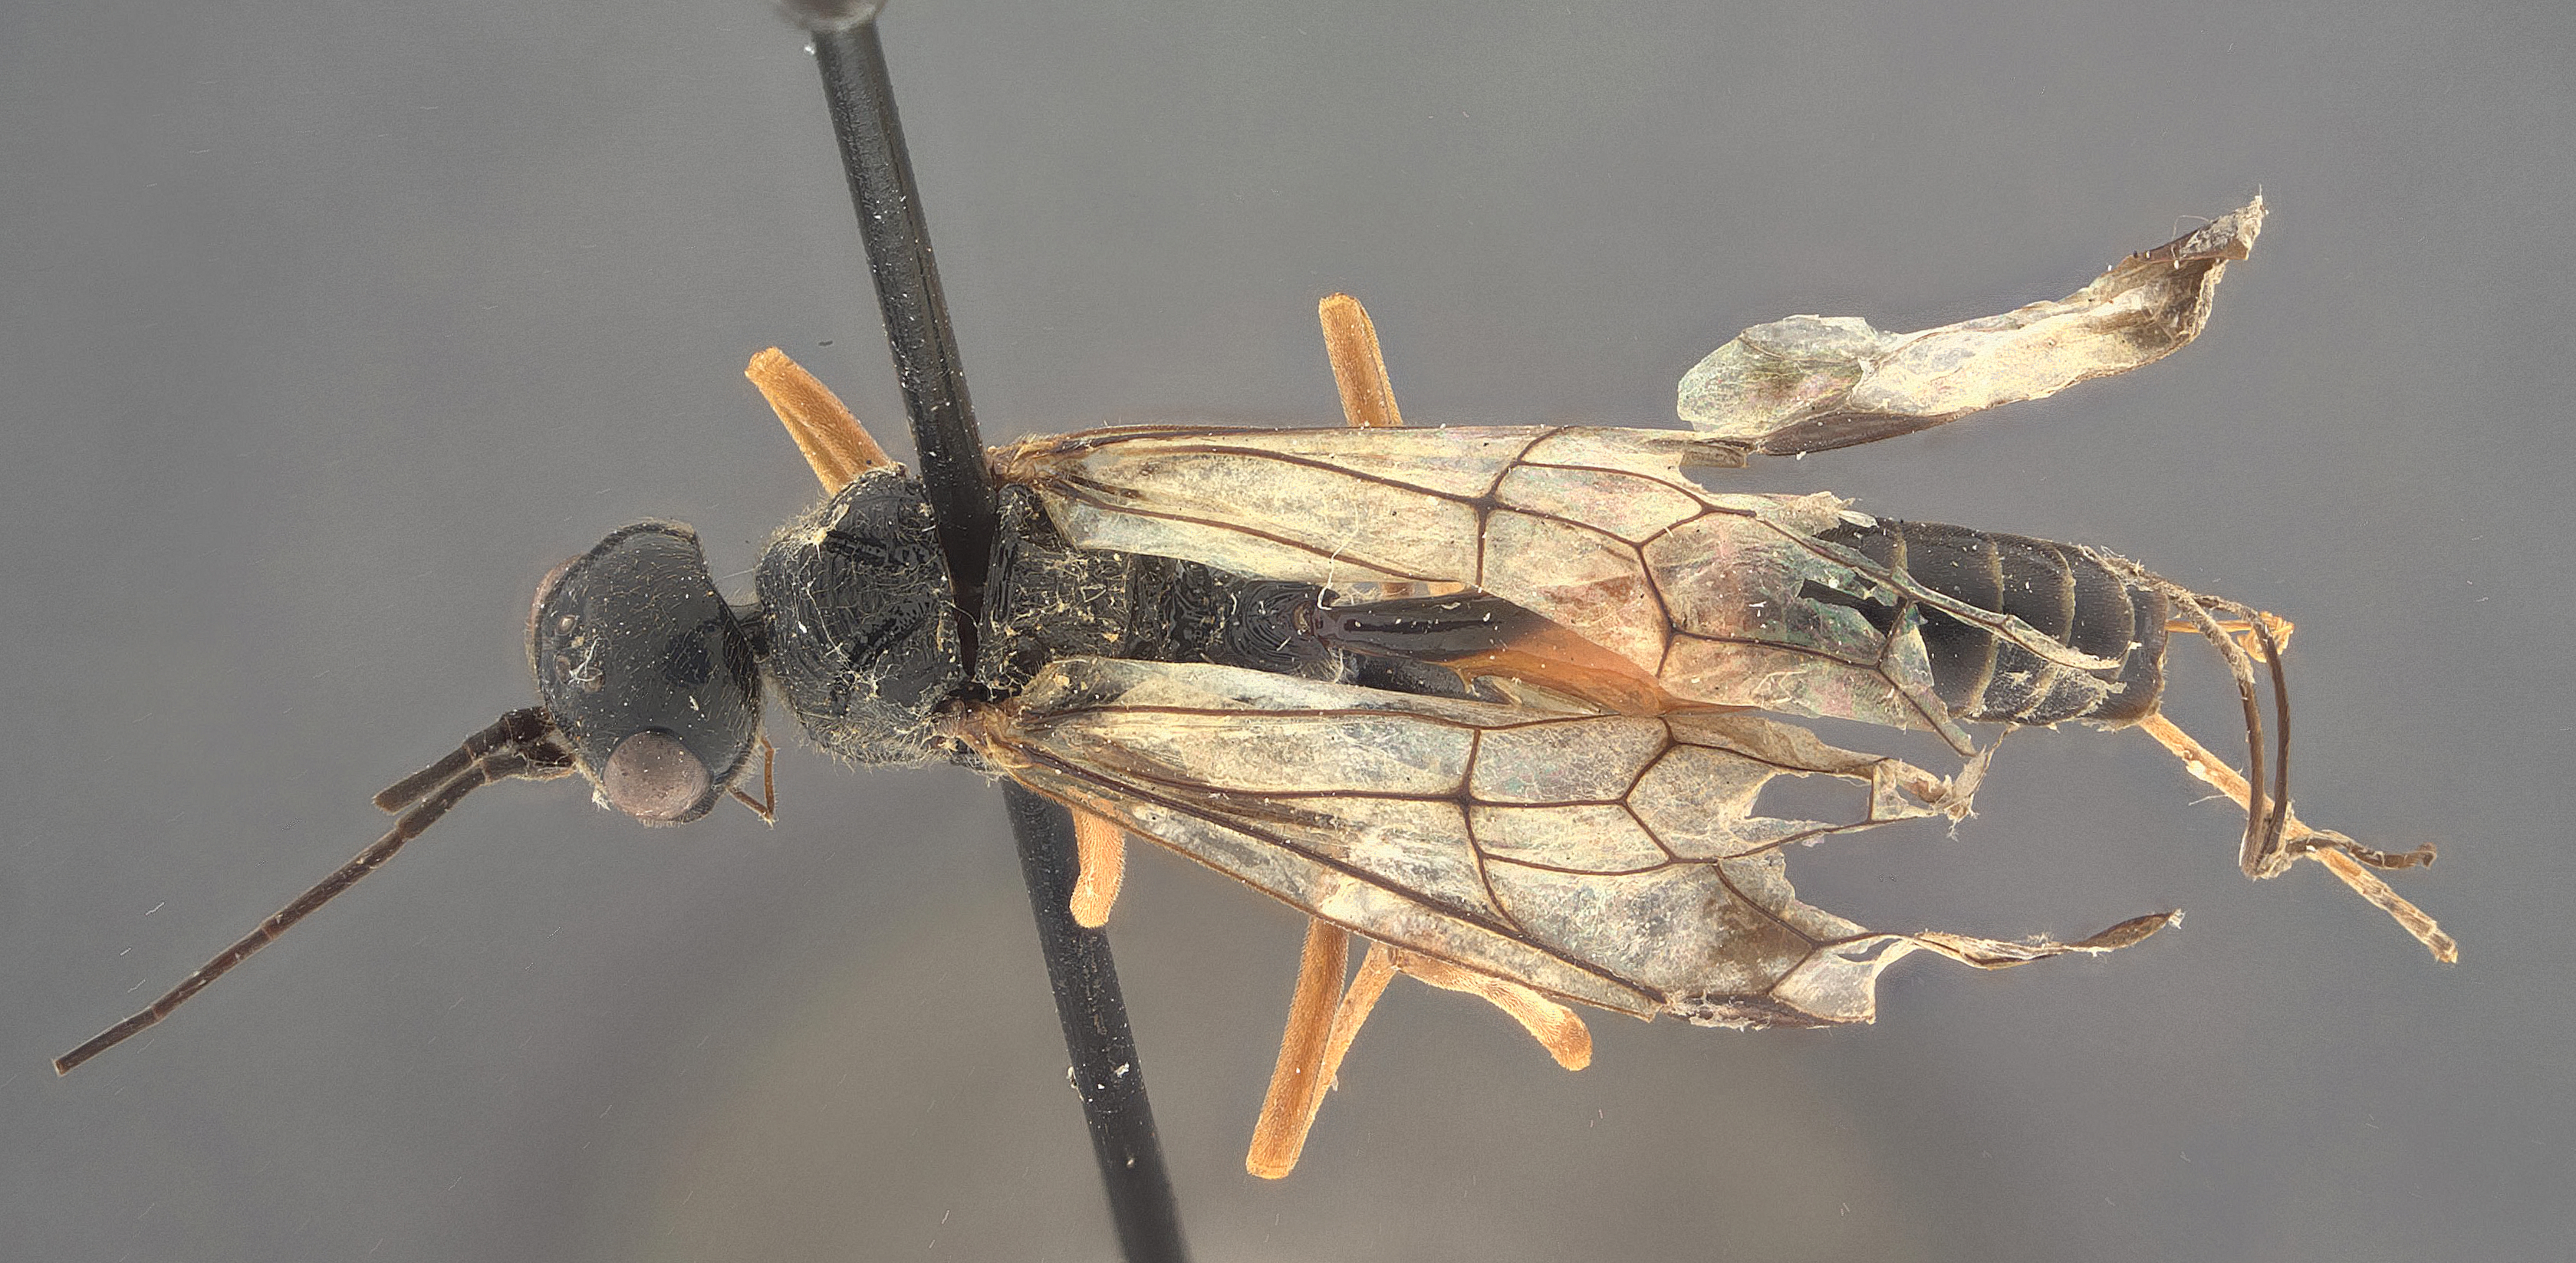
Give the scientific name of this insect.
Pristaulacus strangaliae
